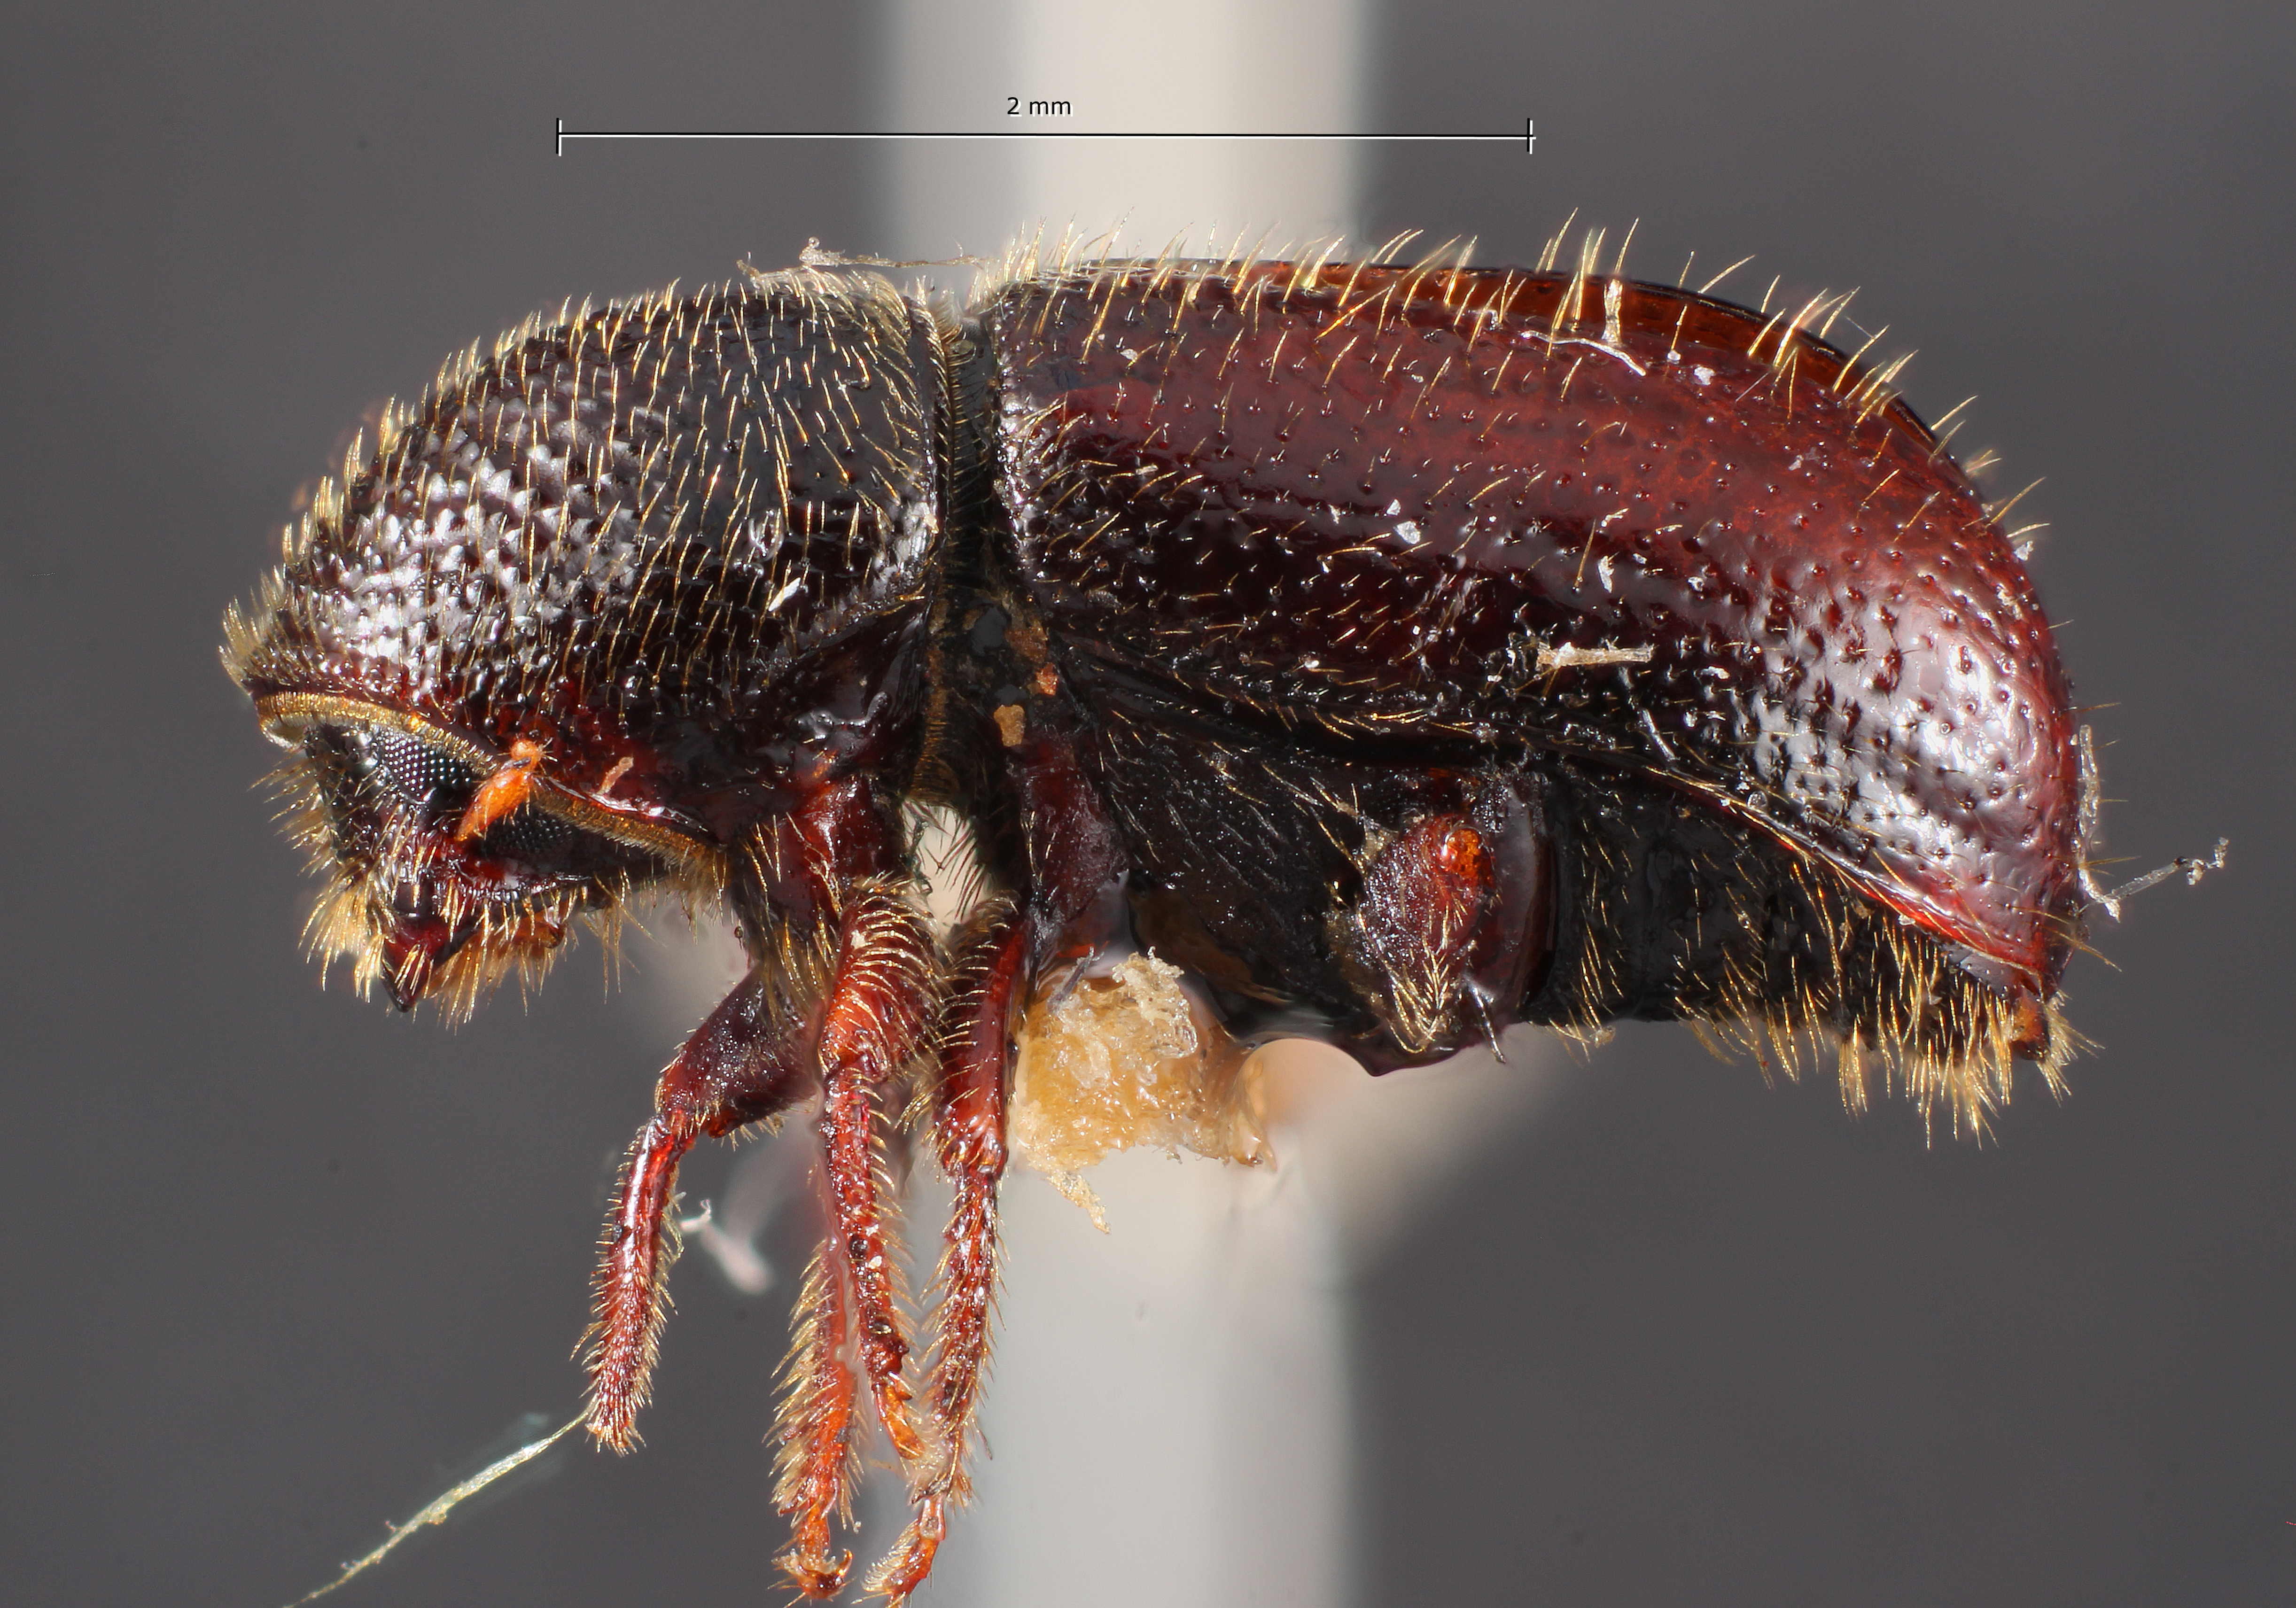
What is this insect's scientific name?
Conophthorus scopulorum
